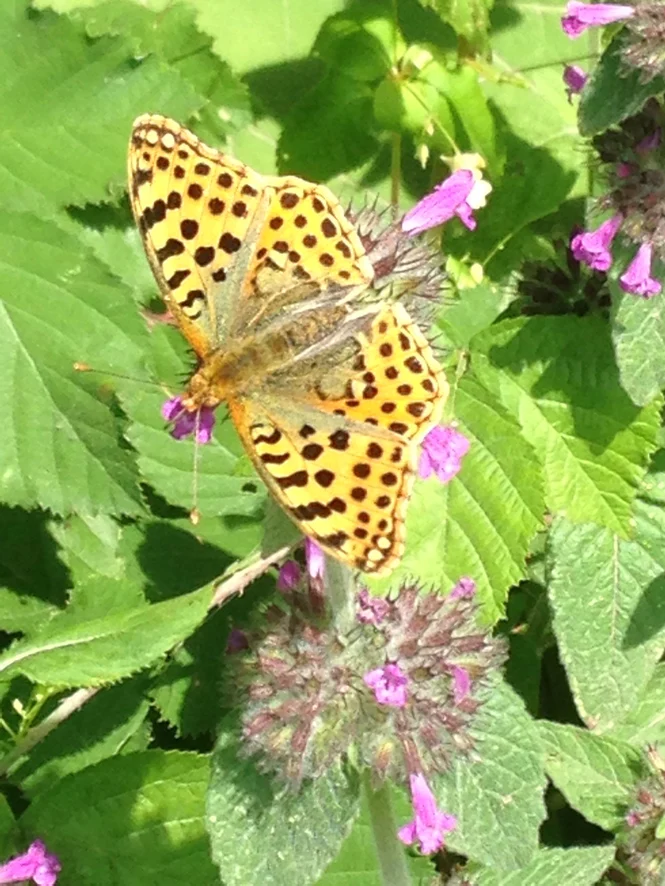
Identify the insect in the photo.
Issoria lathonia
